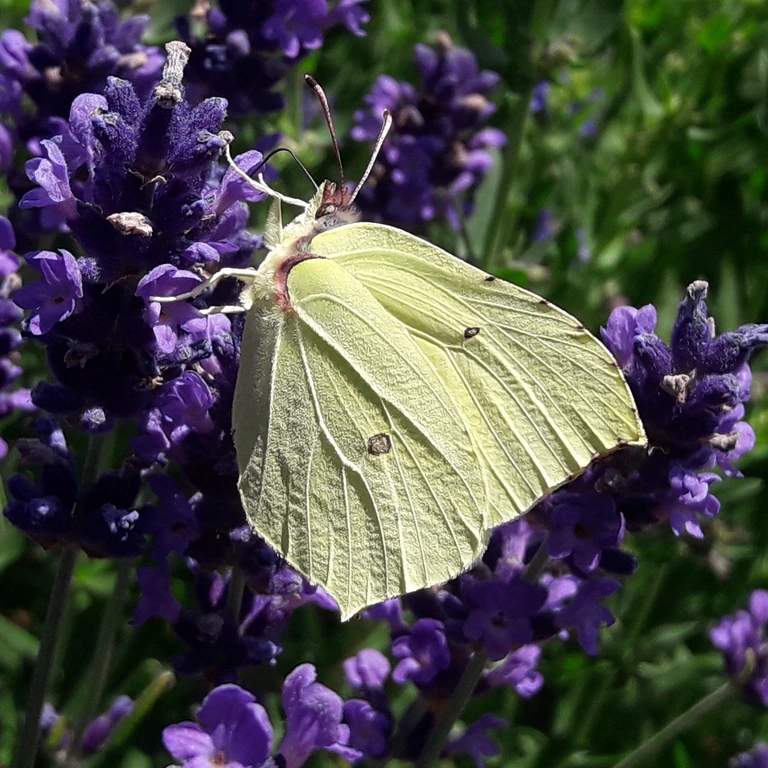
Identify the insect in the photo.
Gonepteryx rhamni
